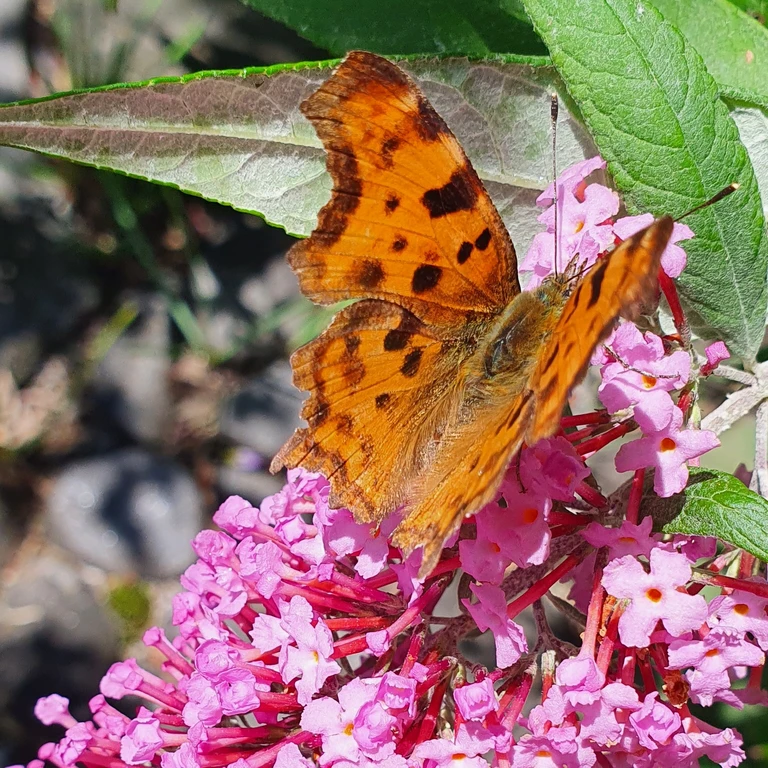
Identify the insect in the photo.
Polygonia c-album
